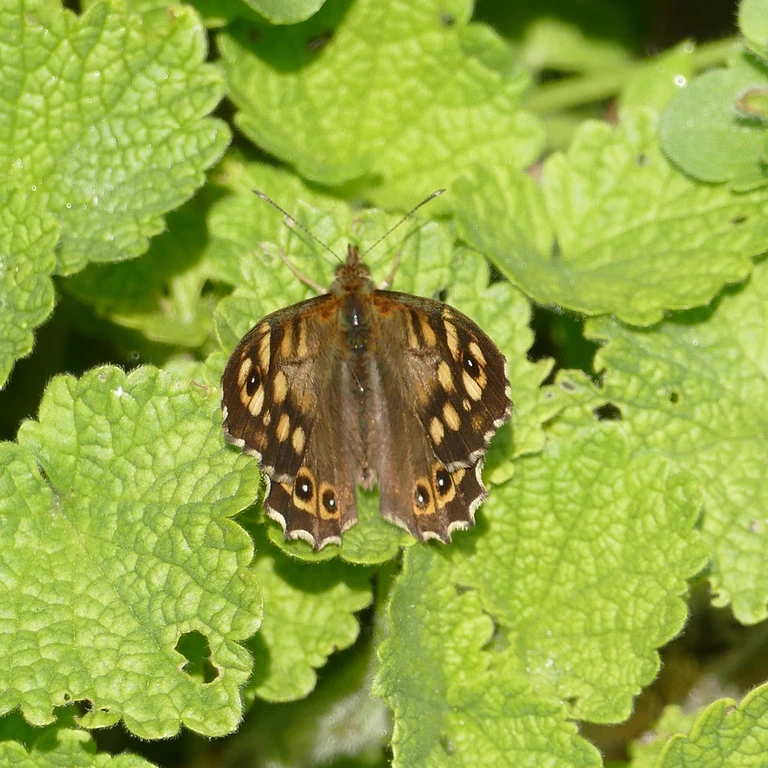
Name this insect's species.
Pararge aegeria
